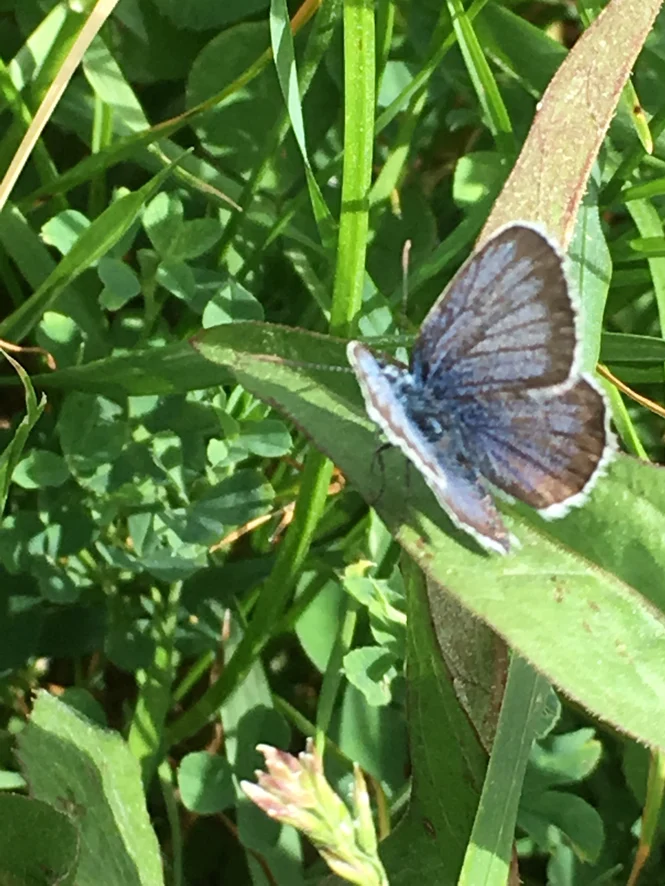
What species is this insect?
Plebejus argus
